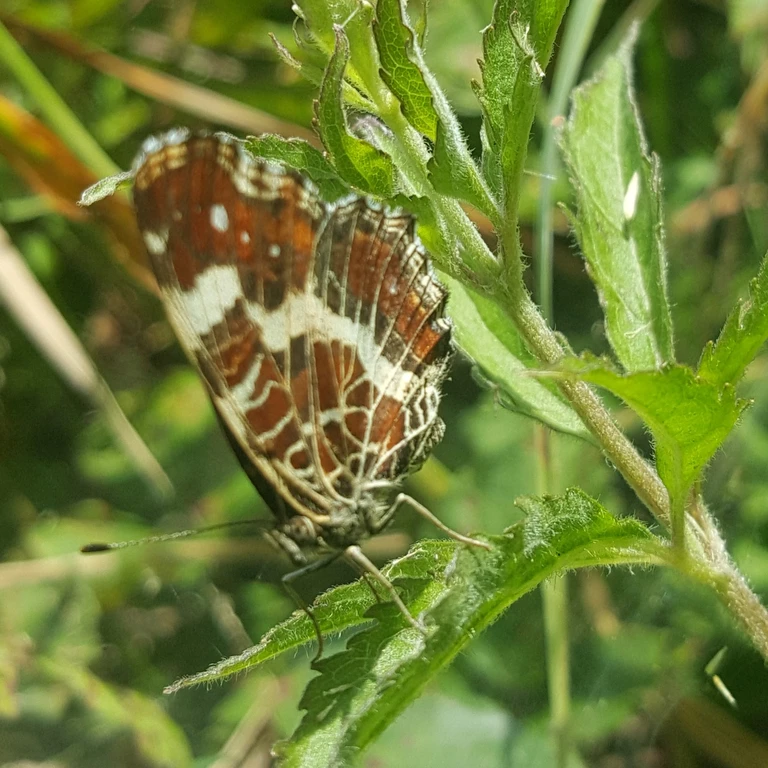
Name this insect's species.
Araschnia levana
